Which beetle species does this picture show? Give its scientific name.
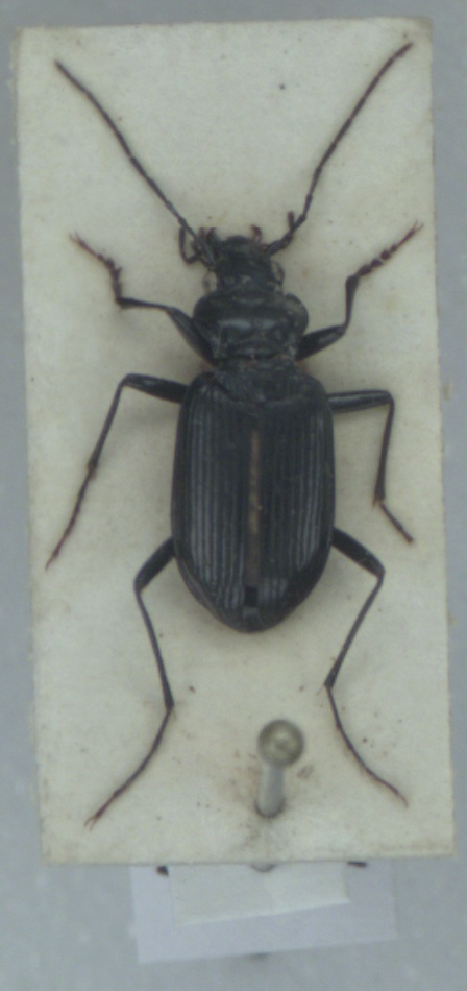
Nebria rufescens
